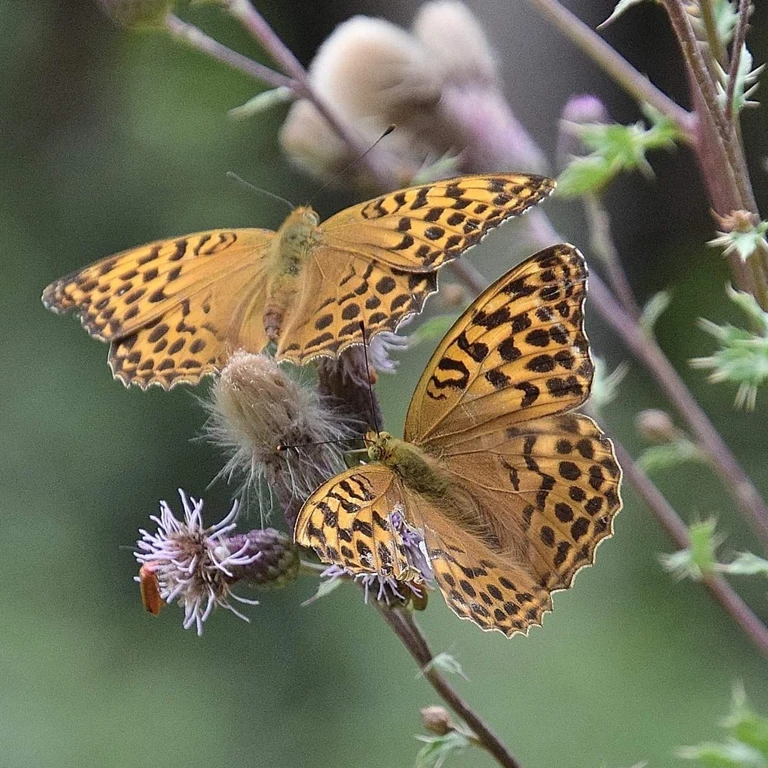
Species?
Argynnis paphia
